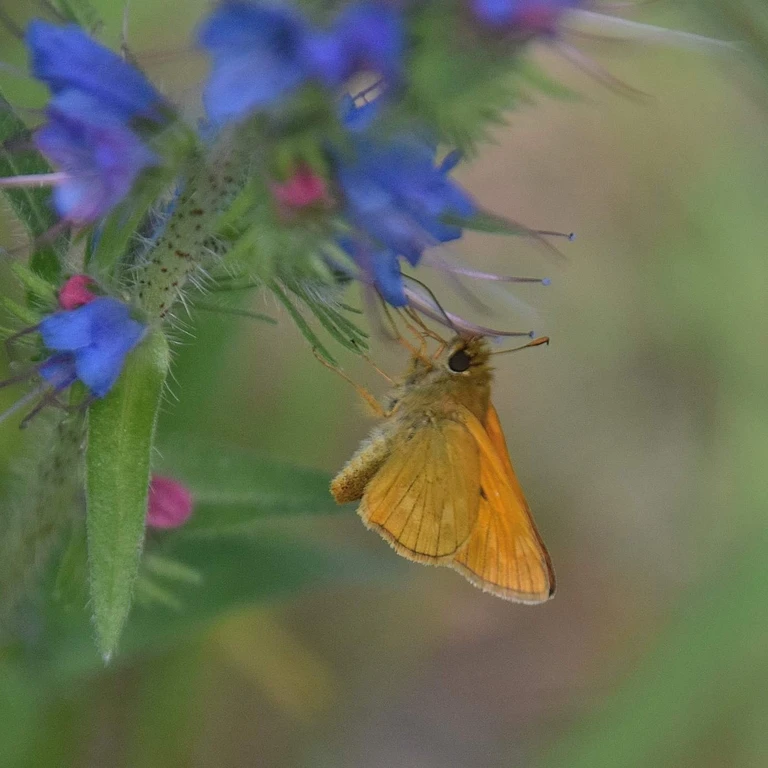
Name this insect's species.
Ochlodes sylvanus (also Ochlodes venata)
